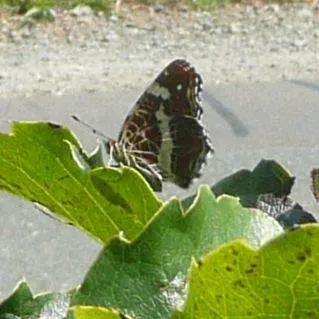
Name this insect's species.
Araschnia levana
